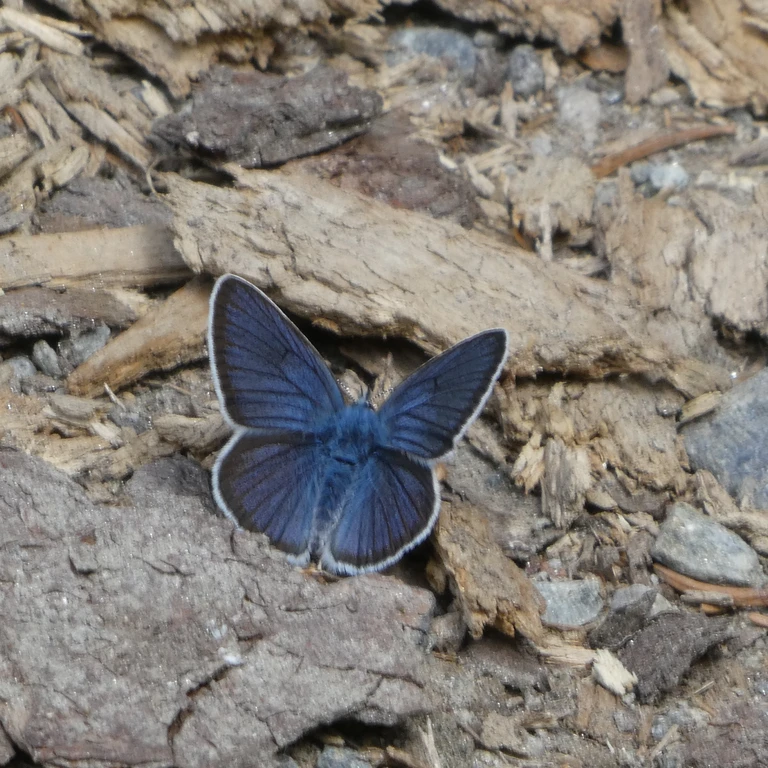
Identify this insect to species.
Cyaniris semiargus
